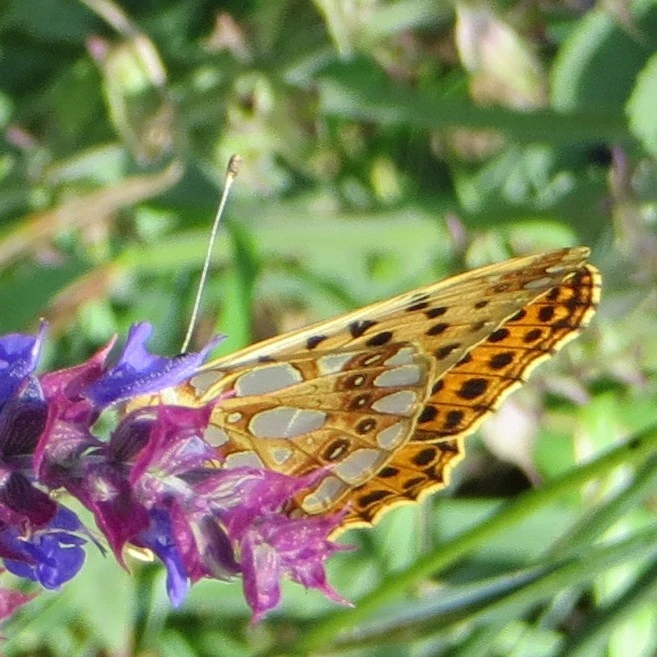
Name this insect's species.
Issoria lathonia
